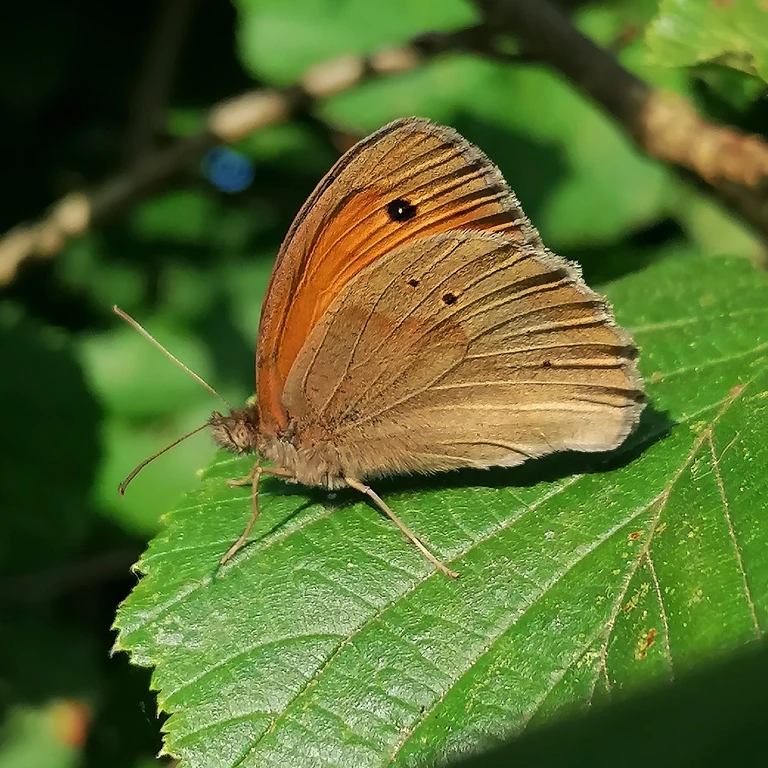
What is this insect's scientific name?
Maniola jurtina
